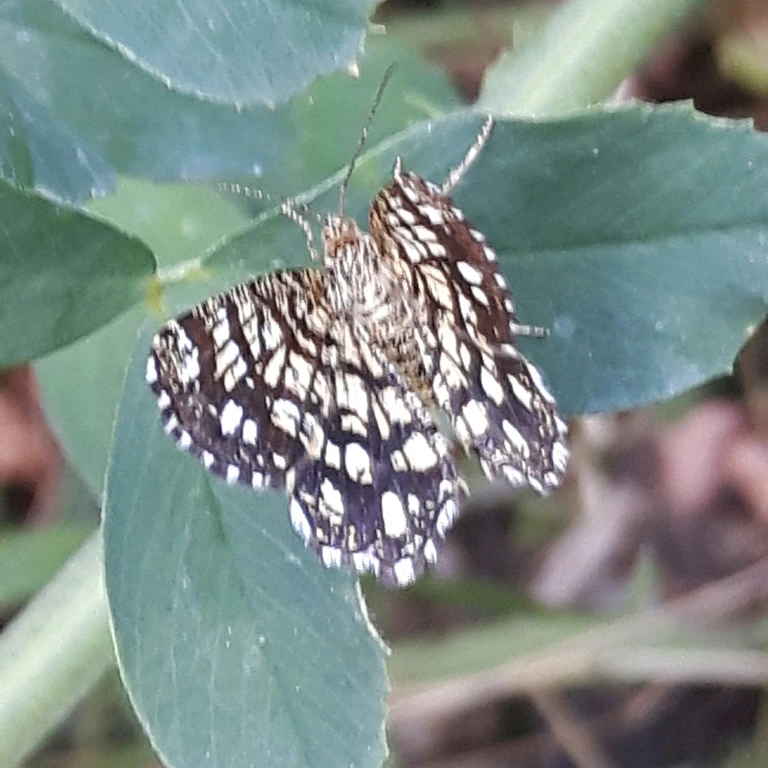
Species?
Chiasmia clathrata
